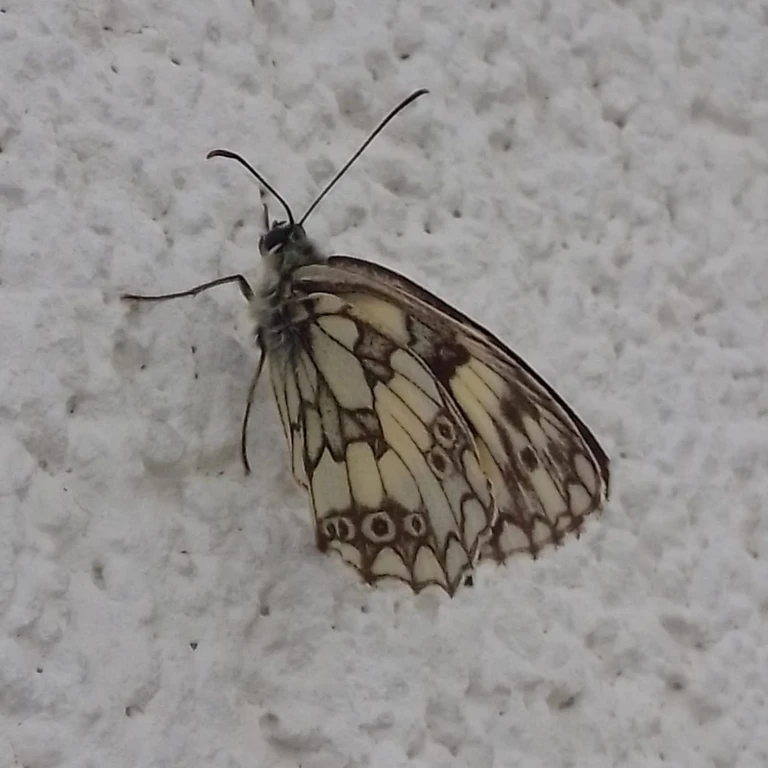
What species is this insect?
Melanargia galathea
